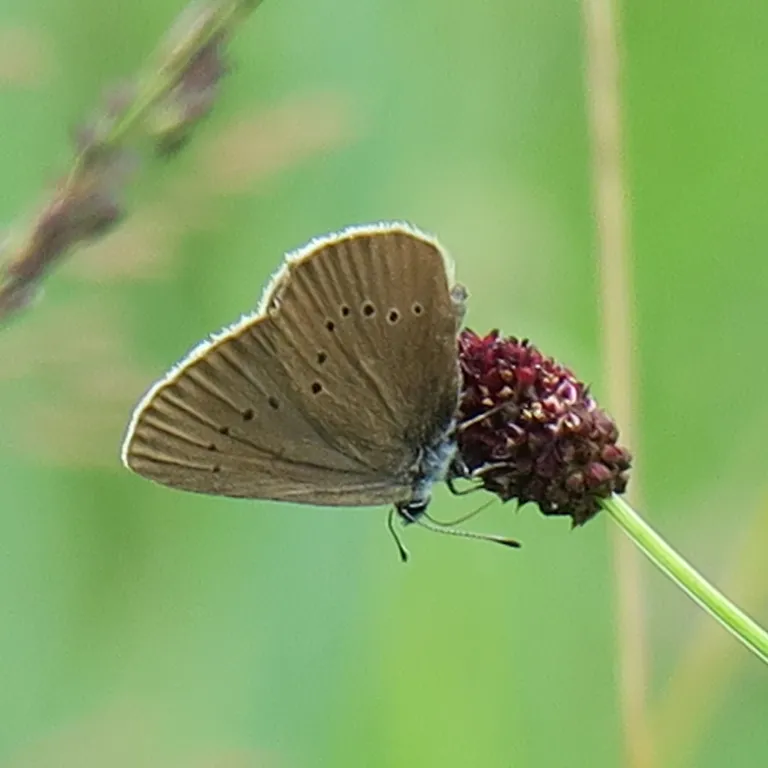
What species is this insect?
Phengaris nausithous (also Maculinea nausithous)
